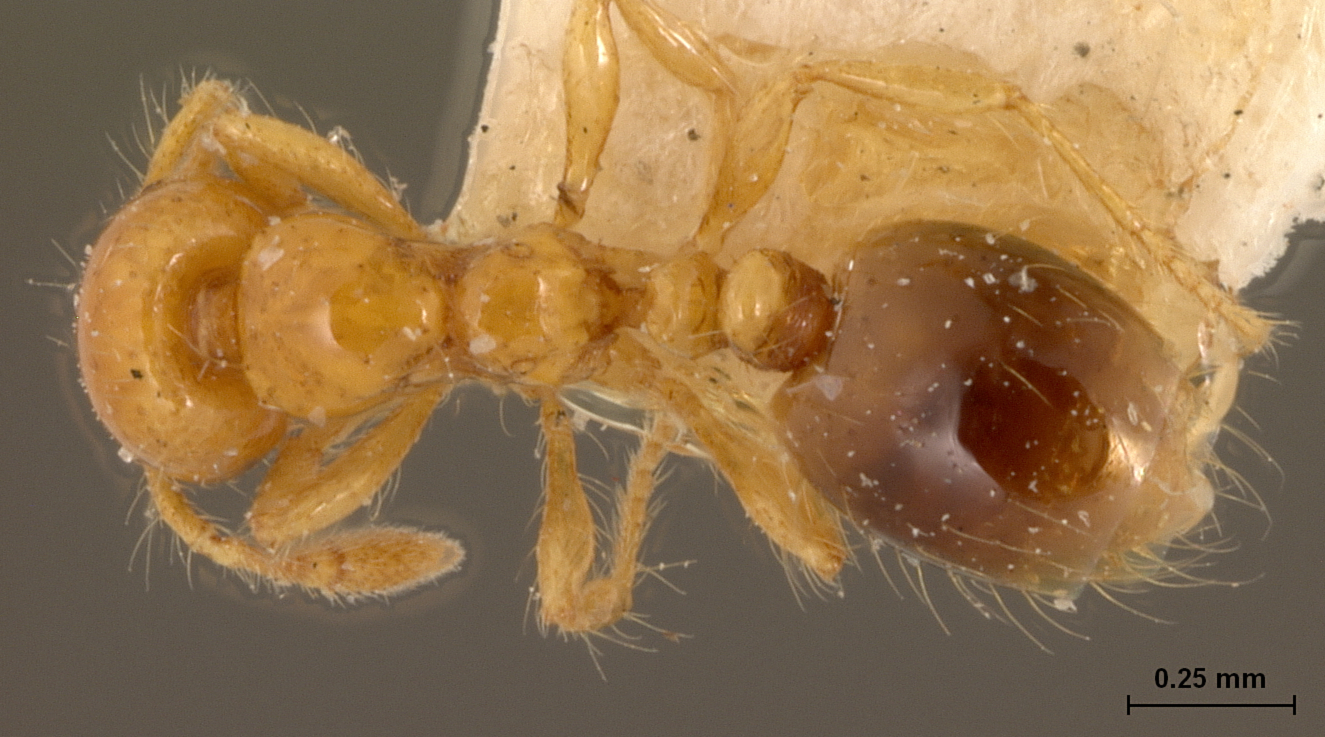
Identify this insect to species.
Solenopsis spei
